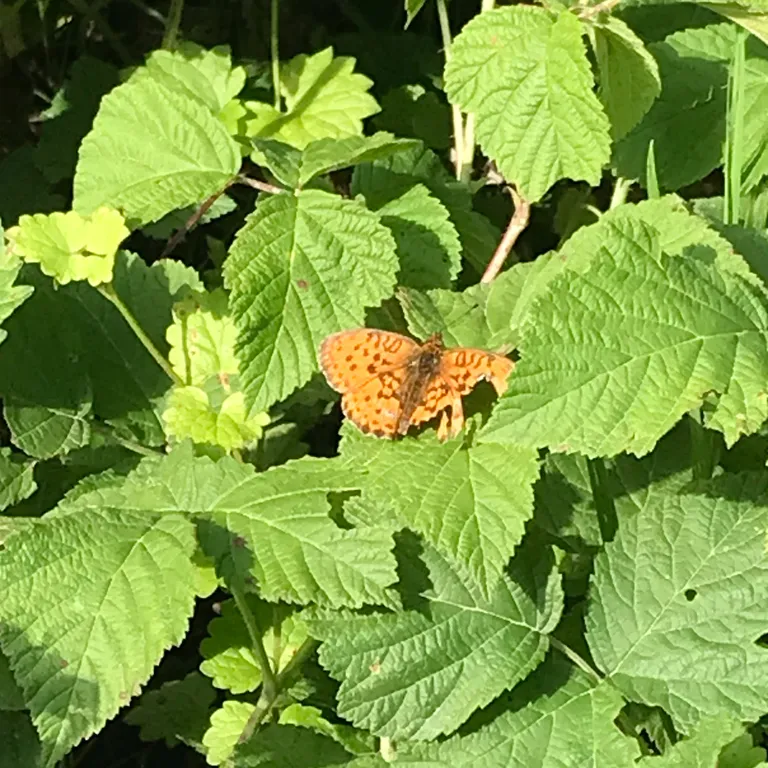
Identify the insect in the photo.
Brenthis daphne
